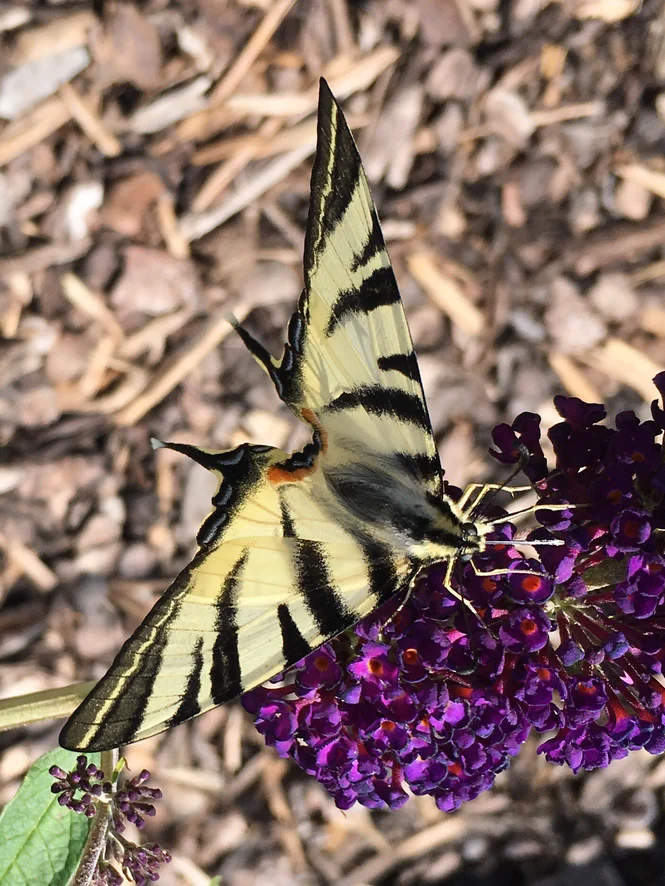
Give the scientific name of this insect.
Iphiclides podalirius
